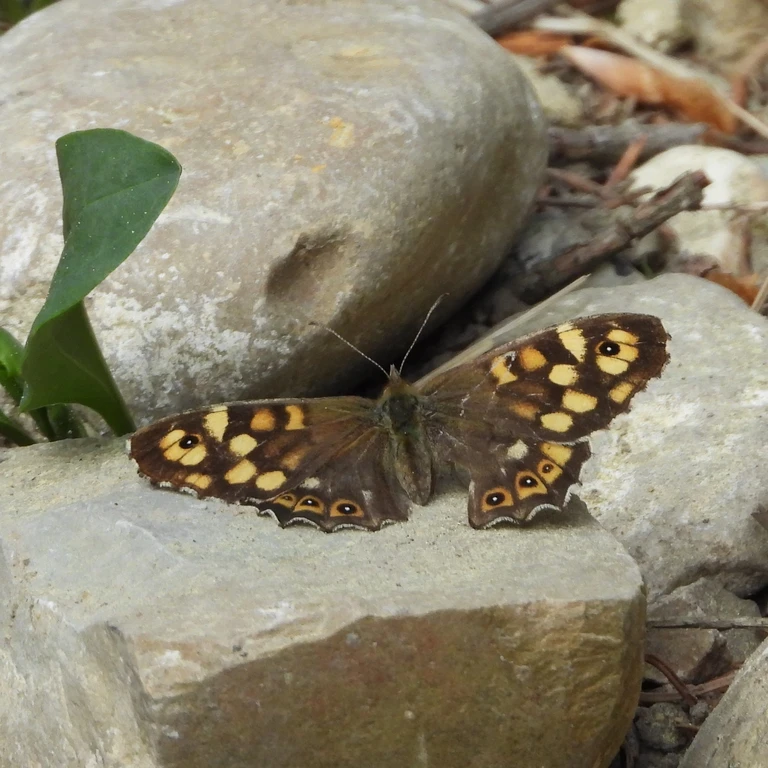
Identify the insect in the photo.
Pararge aegeria
